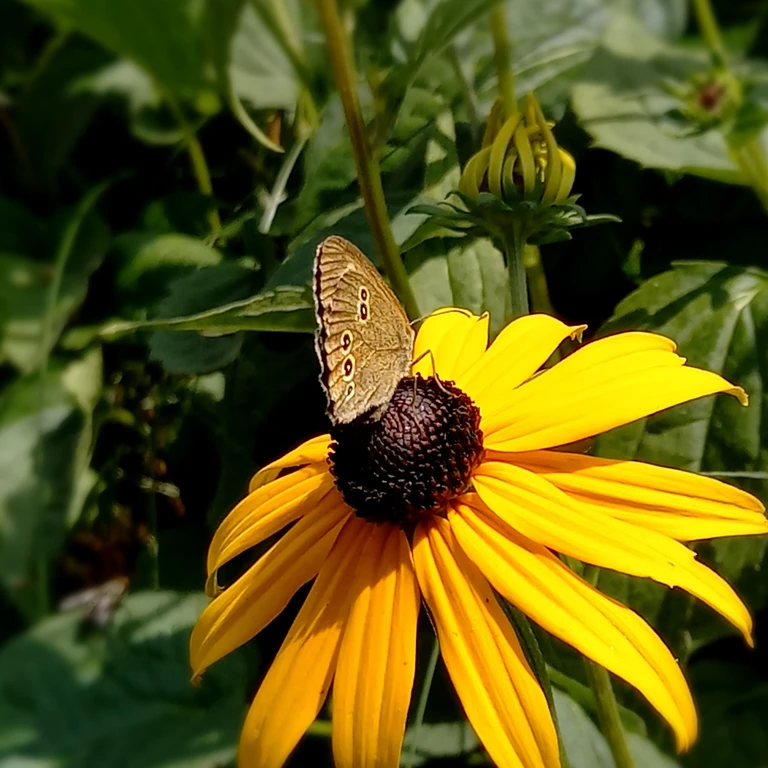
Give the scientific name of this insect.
Aphantopus hyperantus
